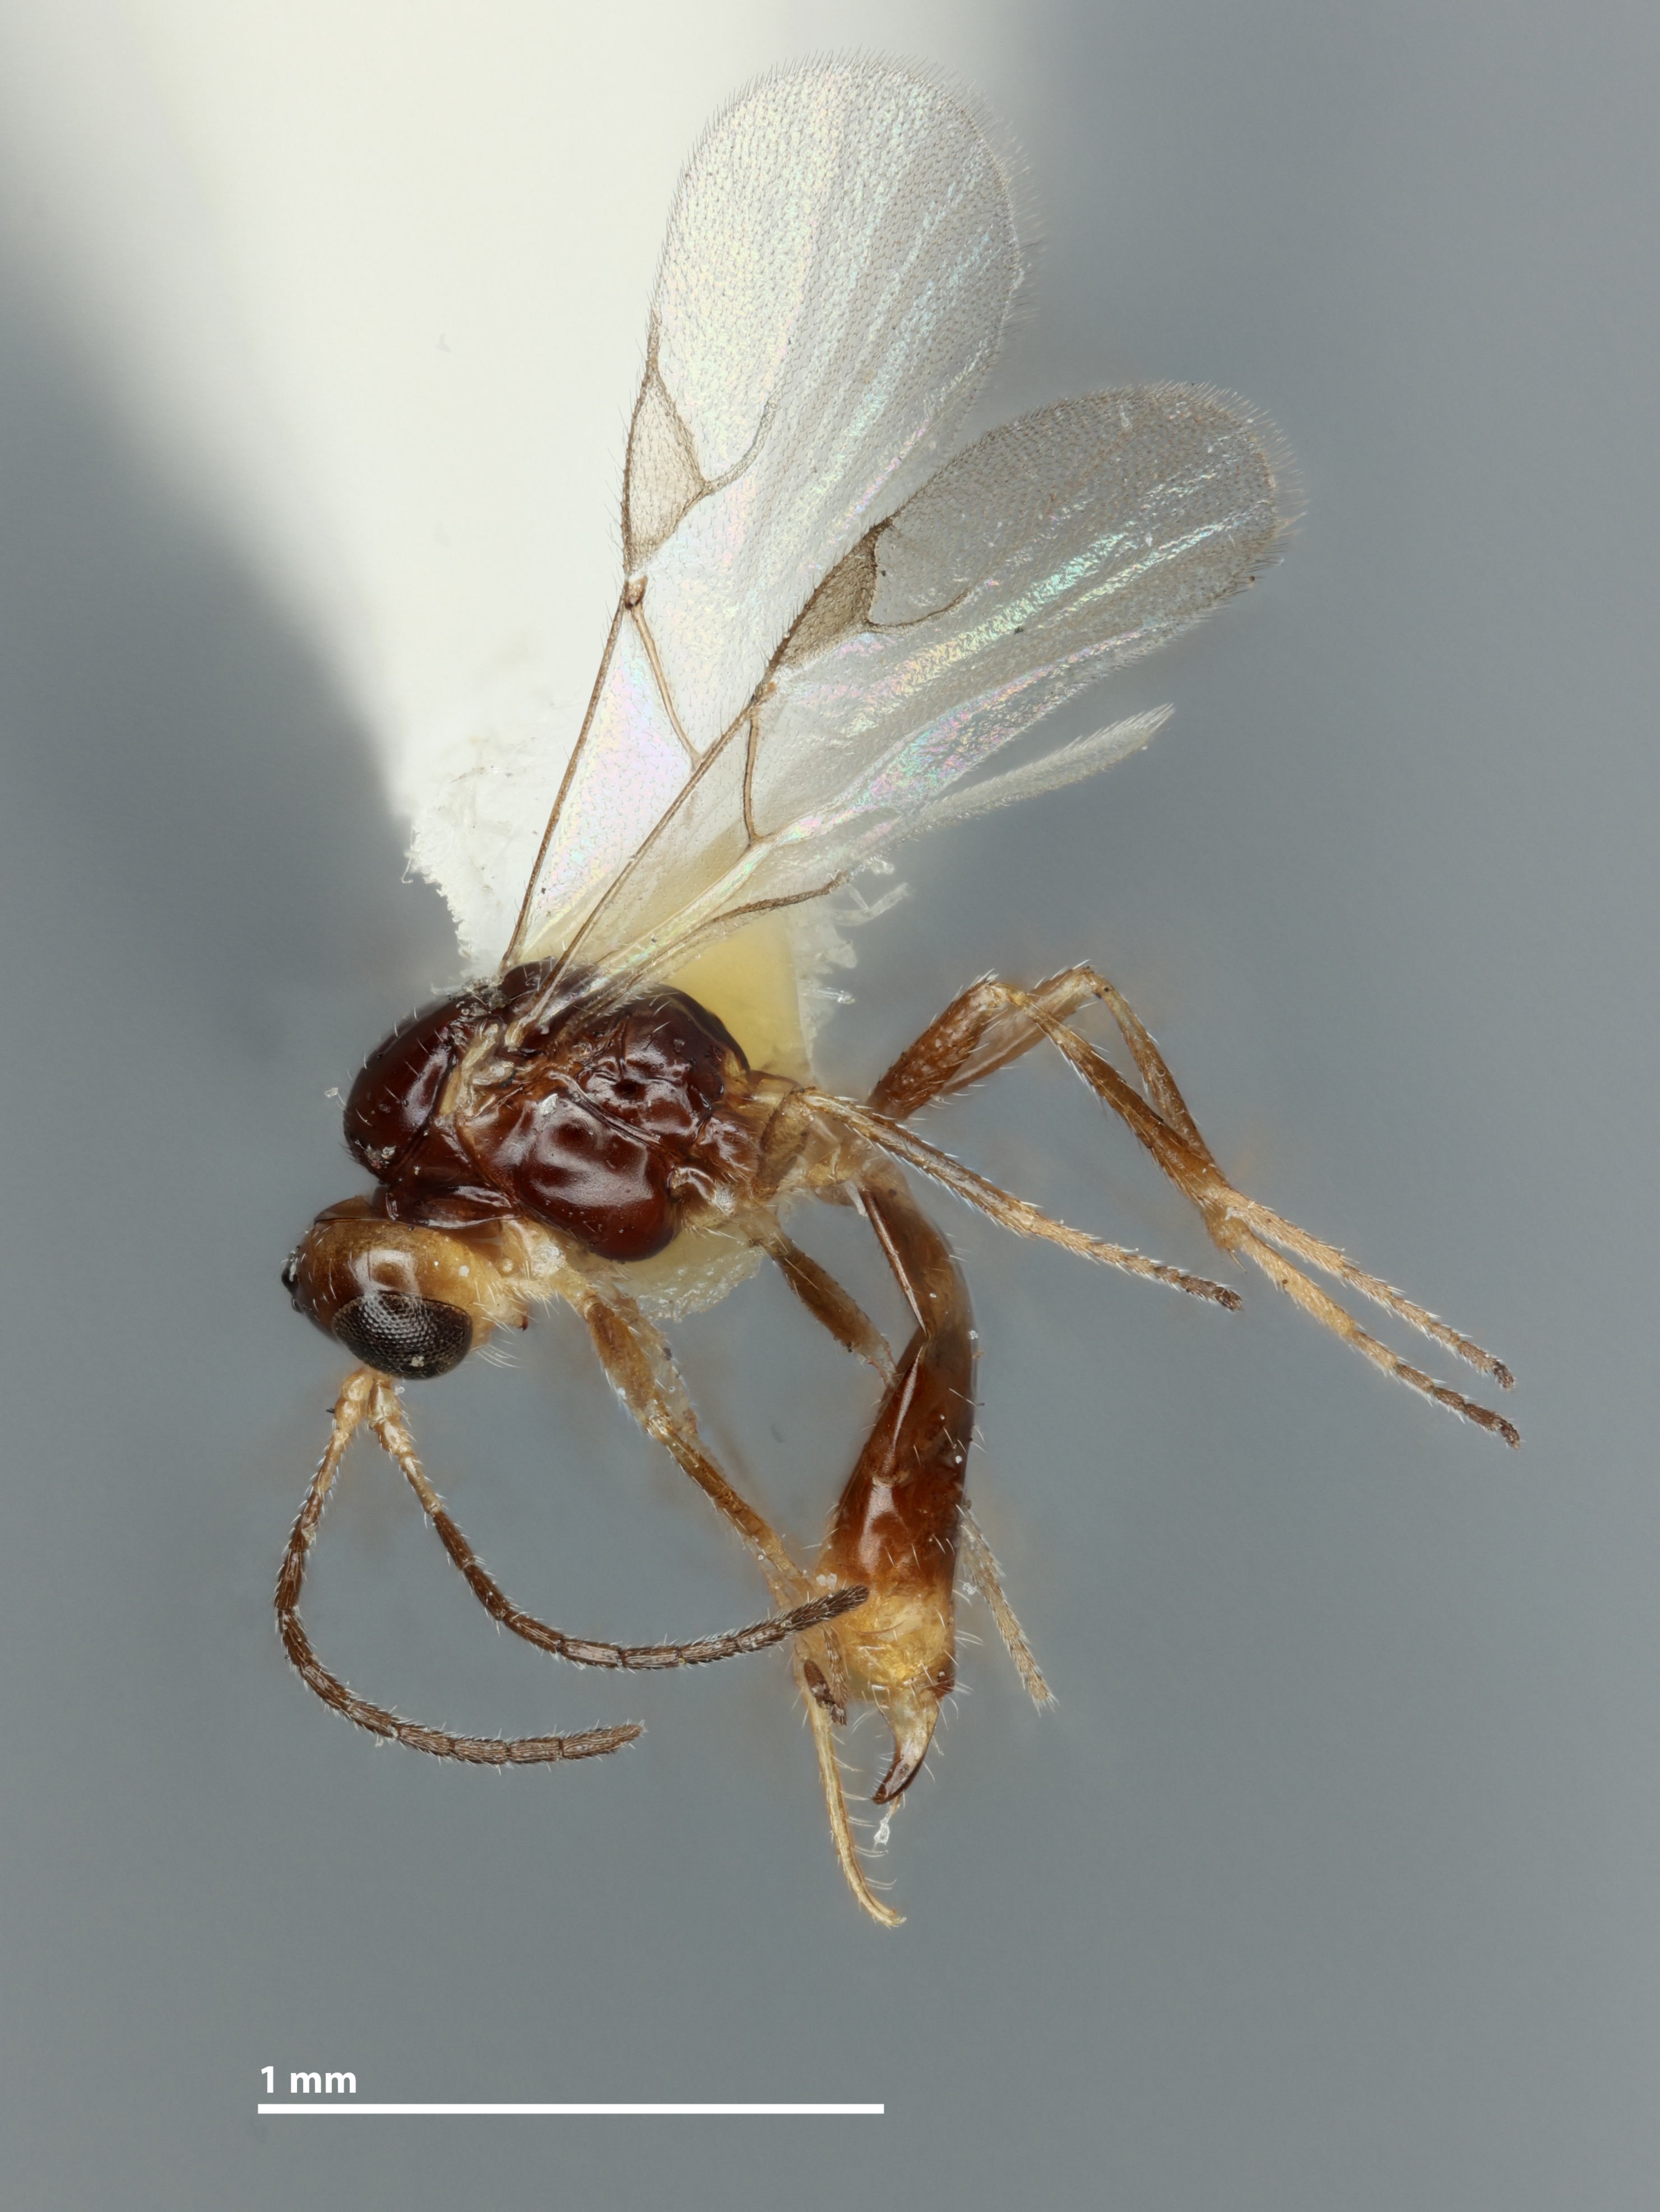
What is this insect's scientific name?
Trioxys artemisiarum
